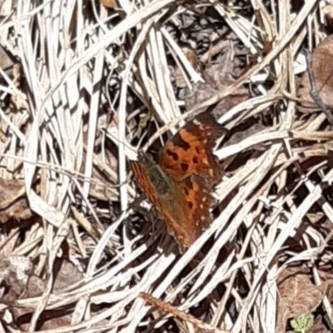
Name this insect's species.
Polygonia c-album
